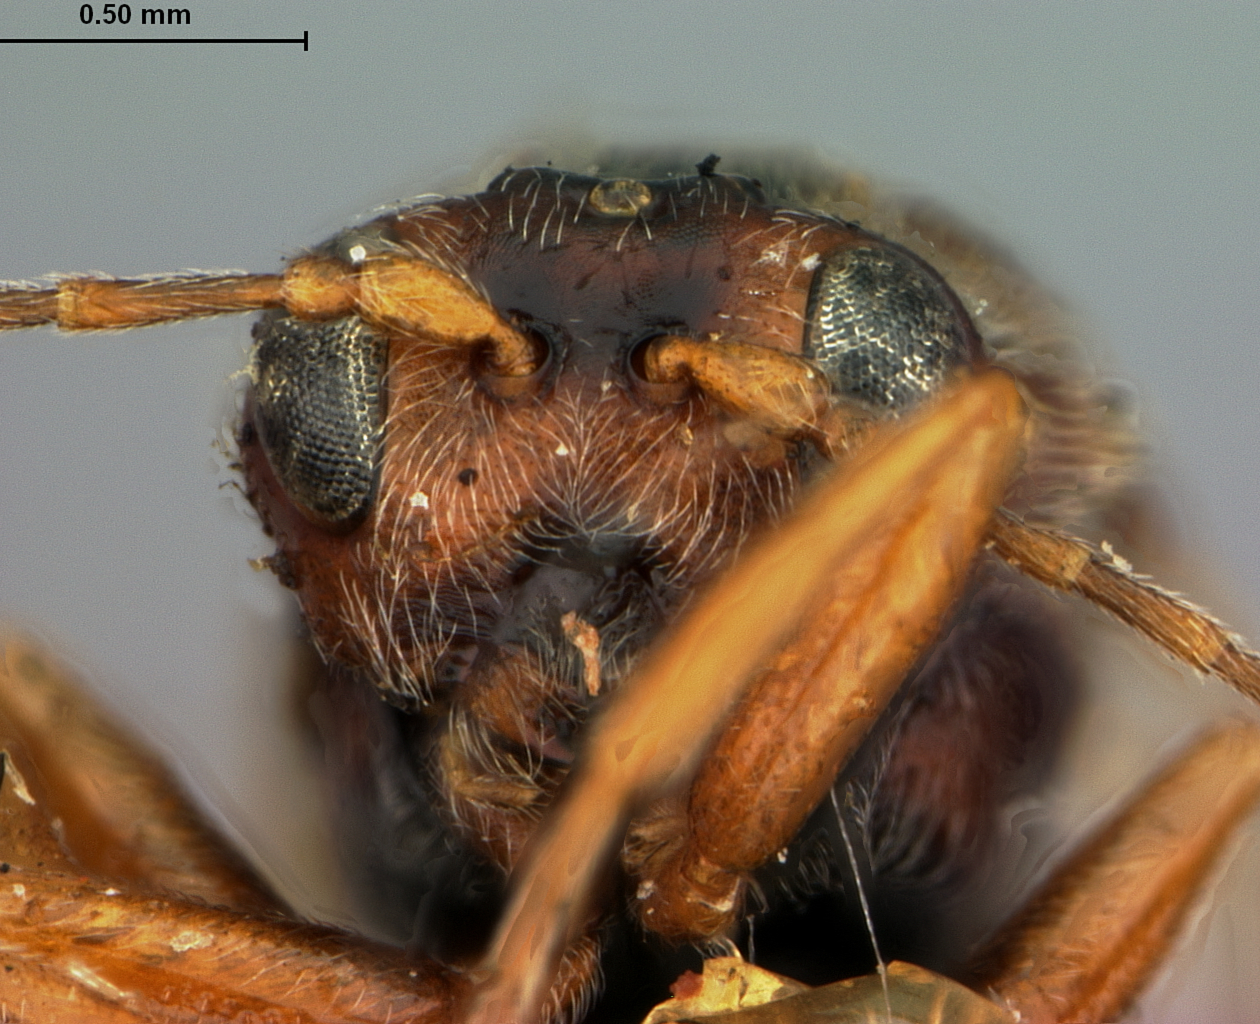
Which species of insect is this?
Andricus pisiformis
